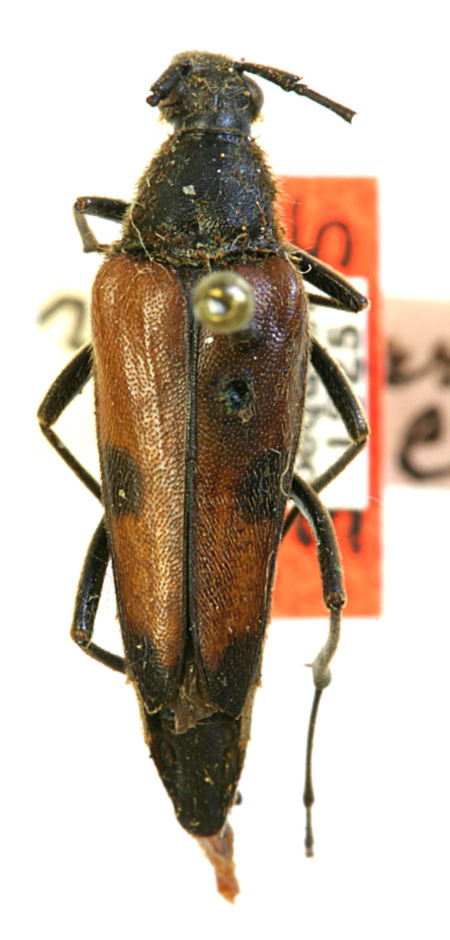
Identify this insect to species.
Strangalia regularis (also Leptura propinqua)
